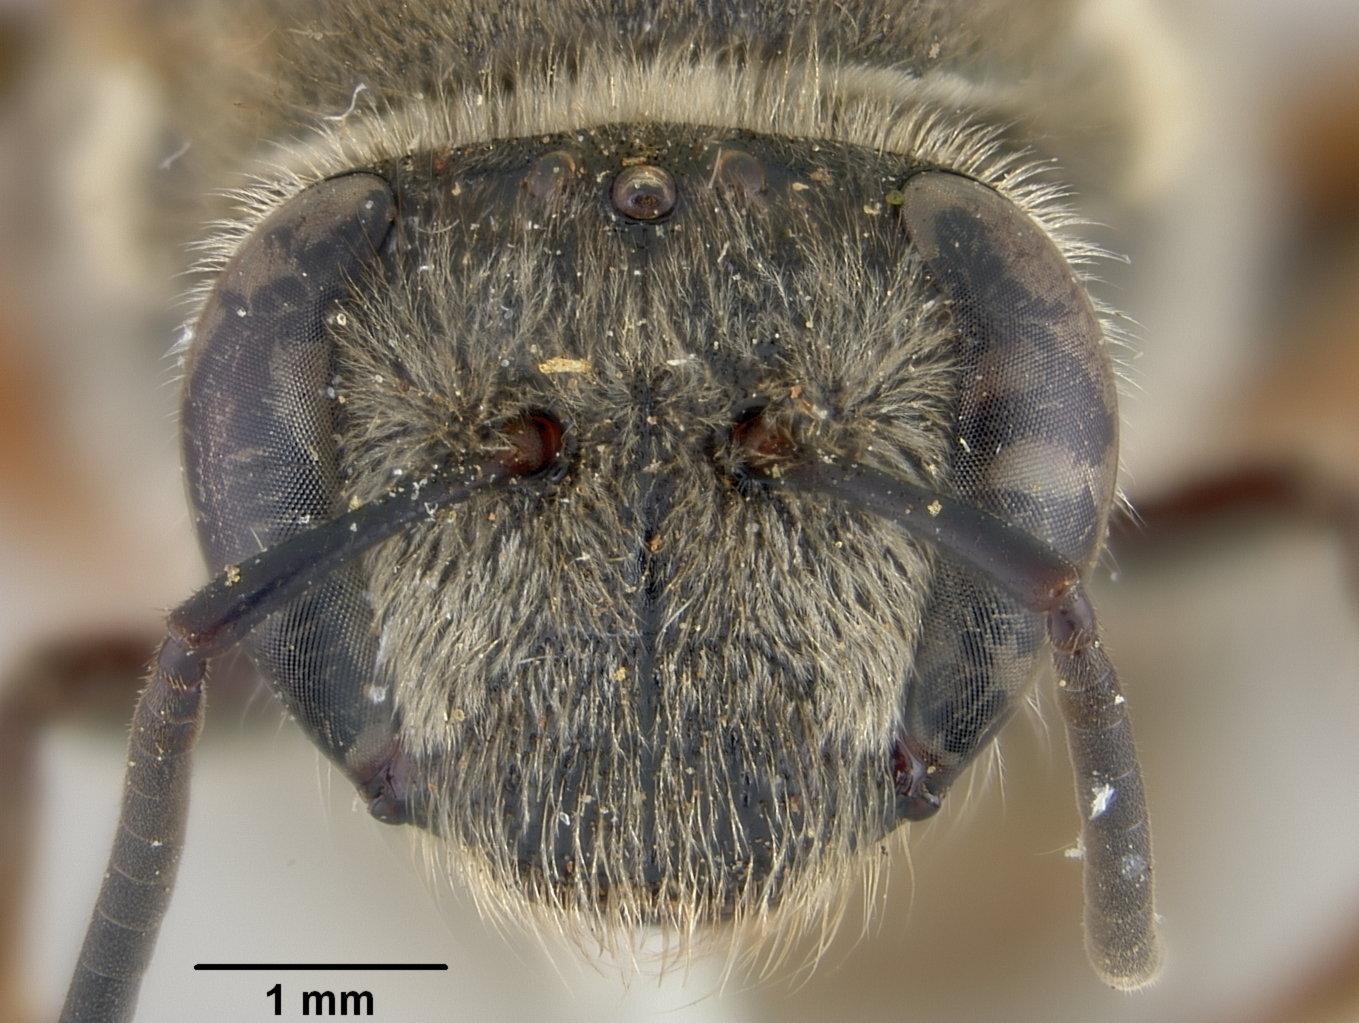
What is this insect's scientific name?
Nomia aurantifer
